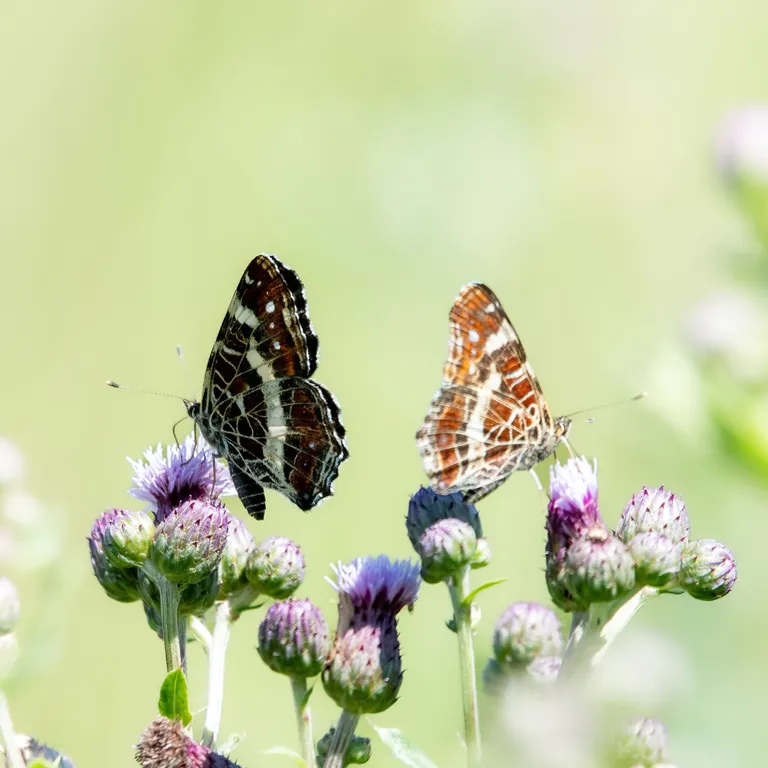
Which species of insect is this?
Araschnia levana
